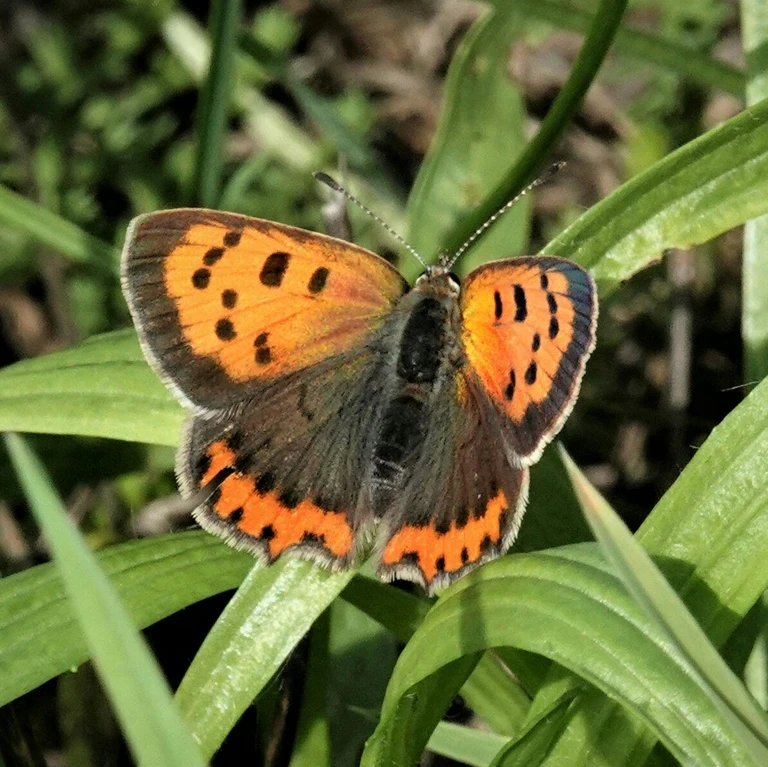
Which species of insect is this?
Lycaena phlaeas
